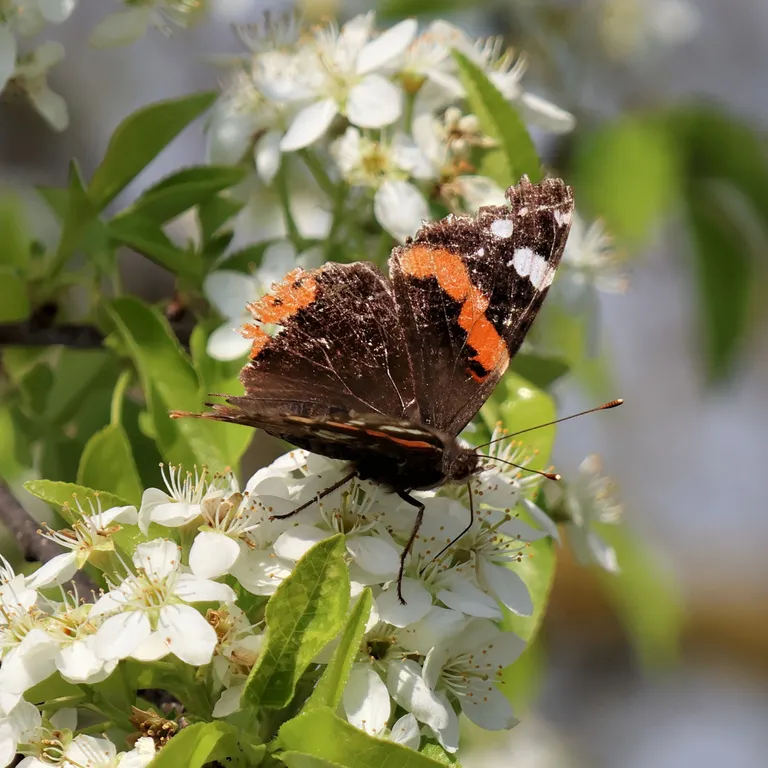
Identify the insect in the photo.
Vanessa atalanta
